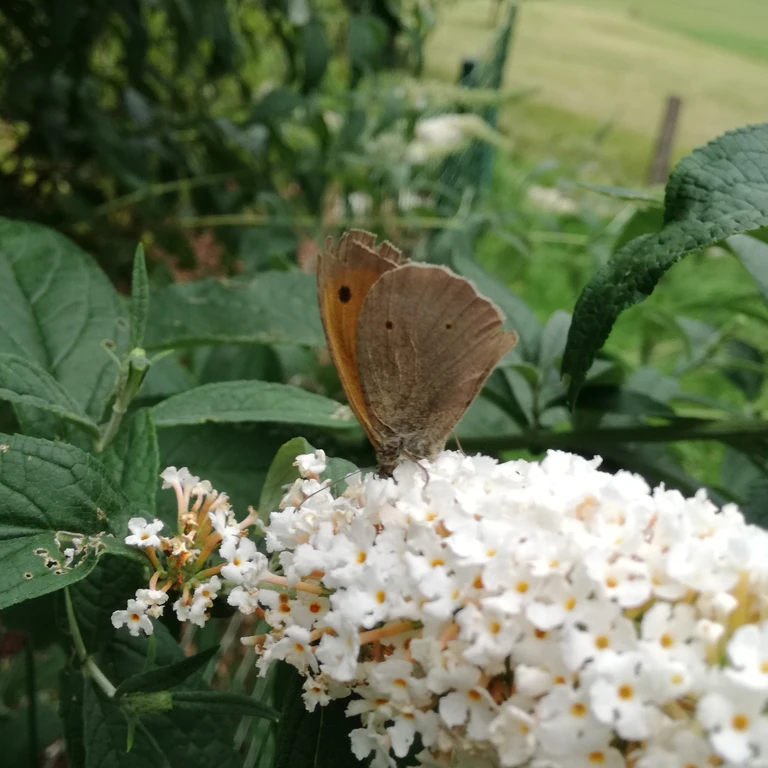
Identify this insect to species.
Maniola jurtina
